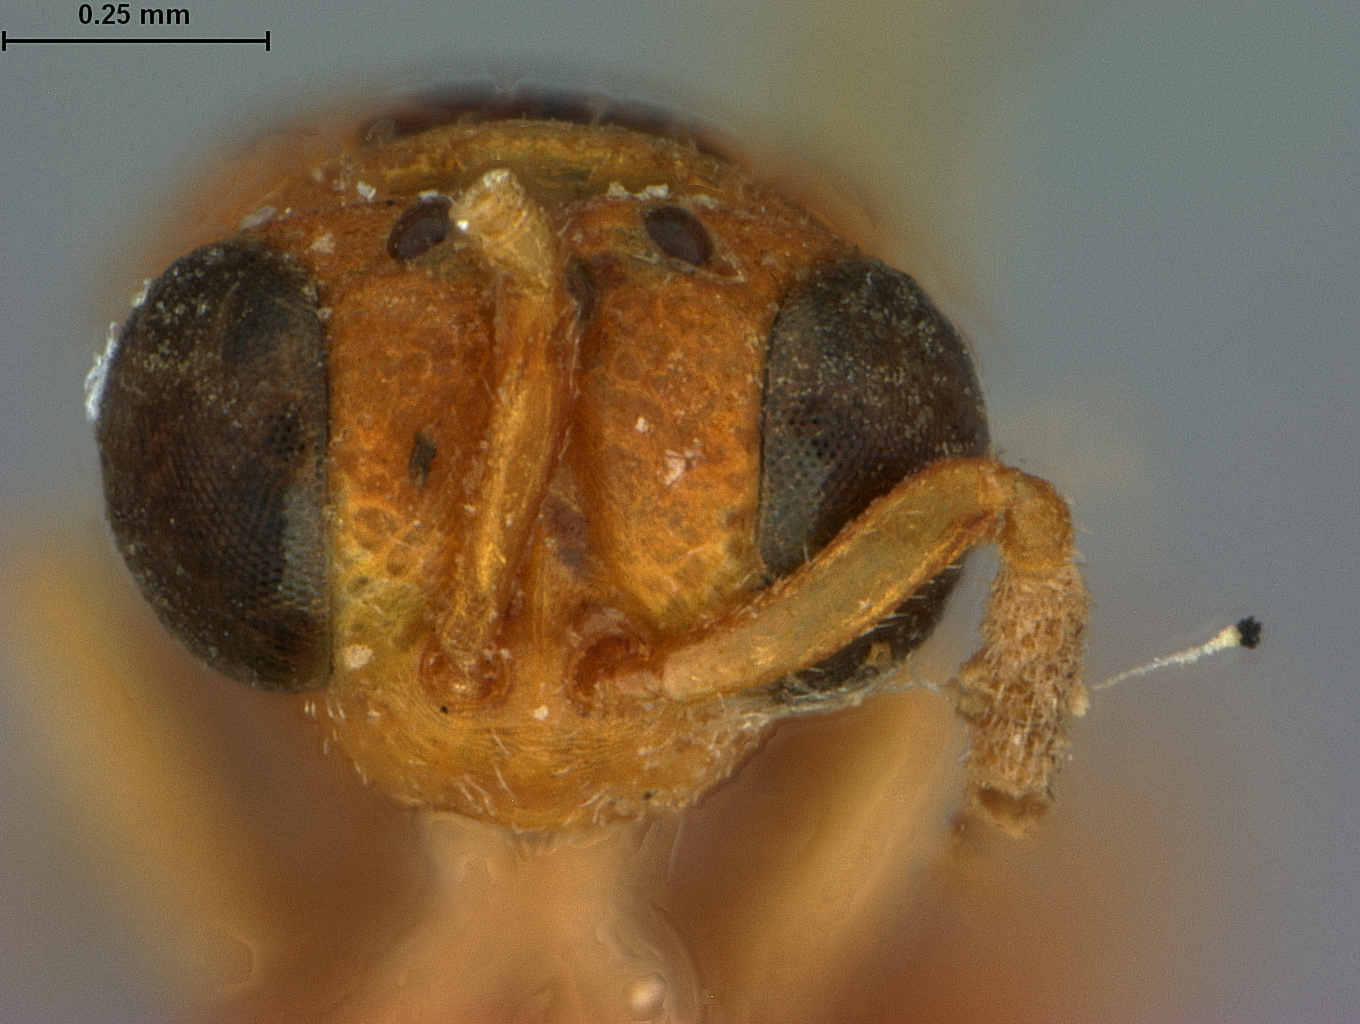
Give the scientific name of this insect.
Smicra hirtifemora
